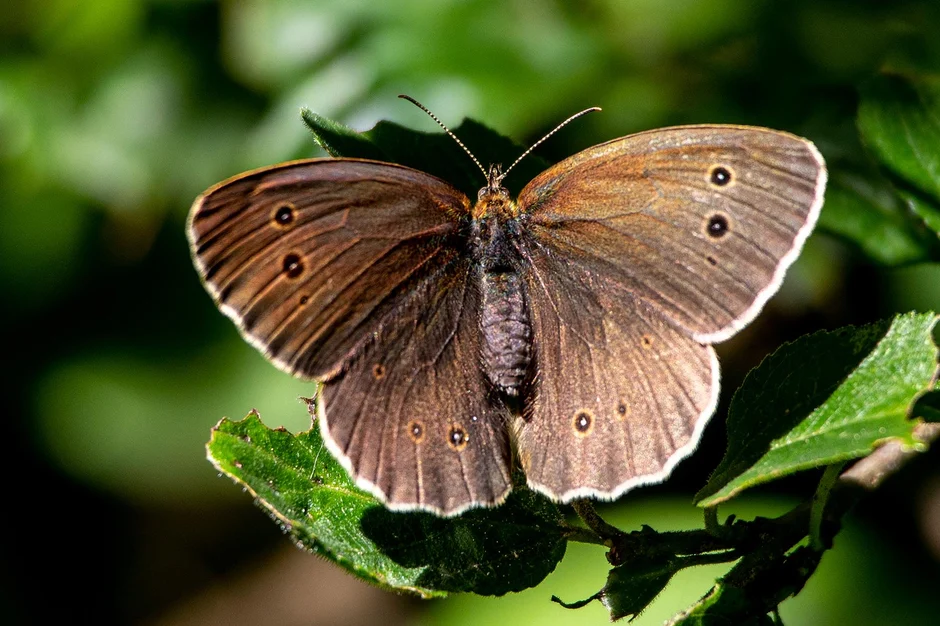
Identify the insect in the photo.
Aphantopus hyperantus
